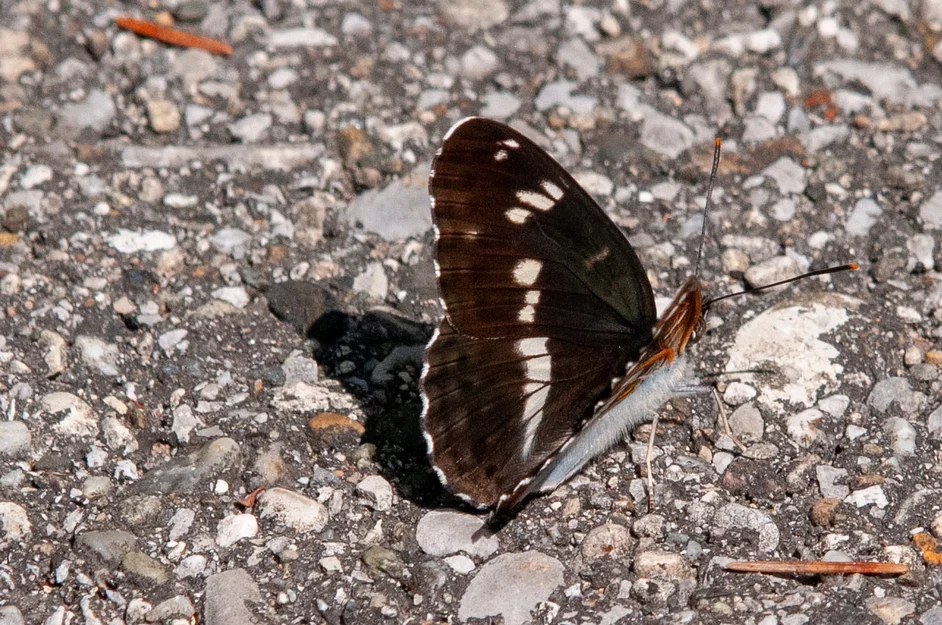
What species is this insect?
Limenitis camilla (also Ladoga camilla)
